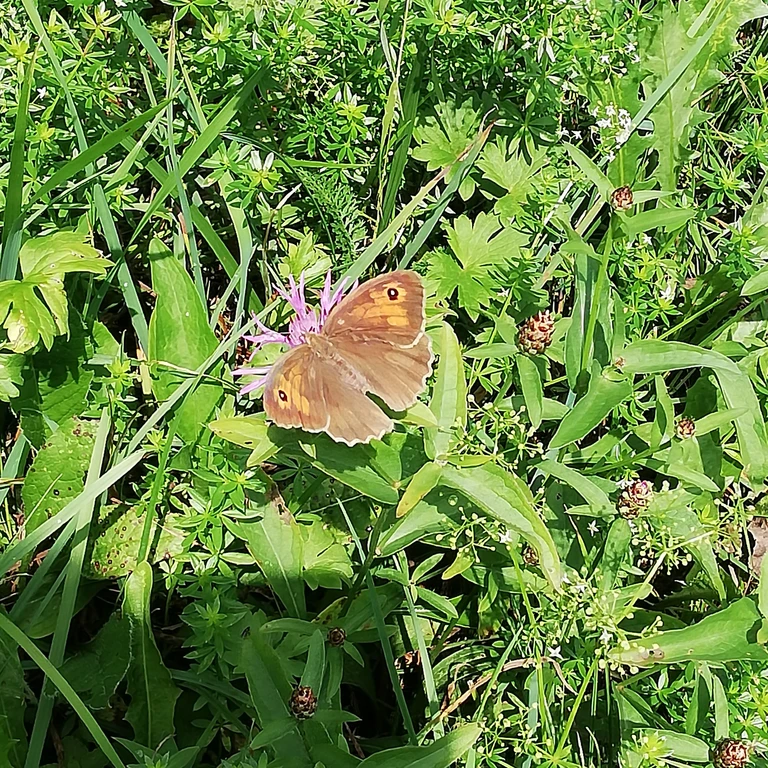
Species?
Maniola jurtina
